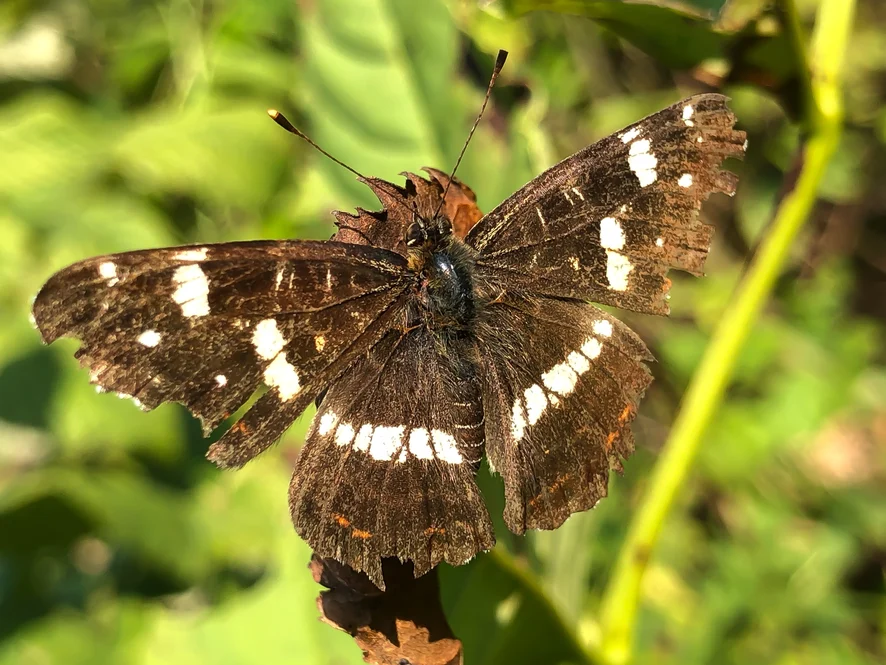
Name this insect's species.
Araschnia levana
